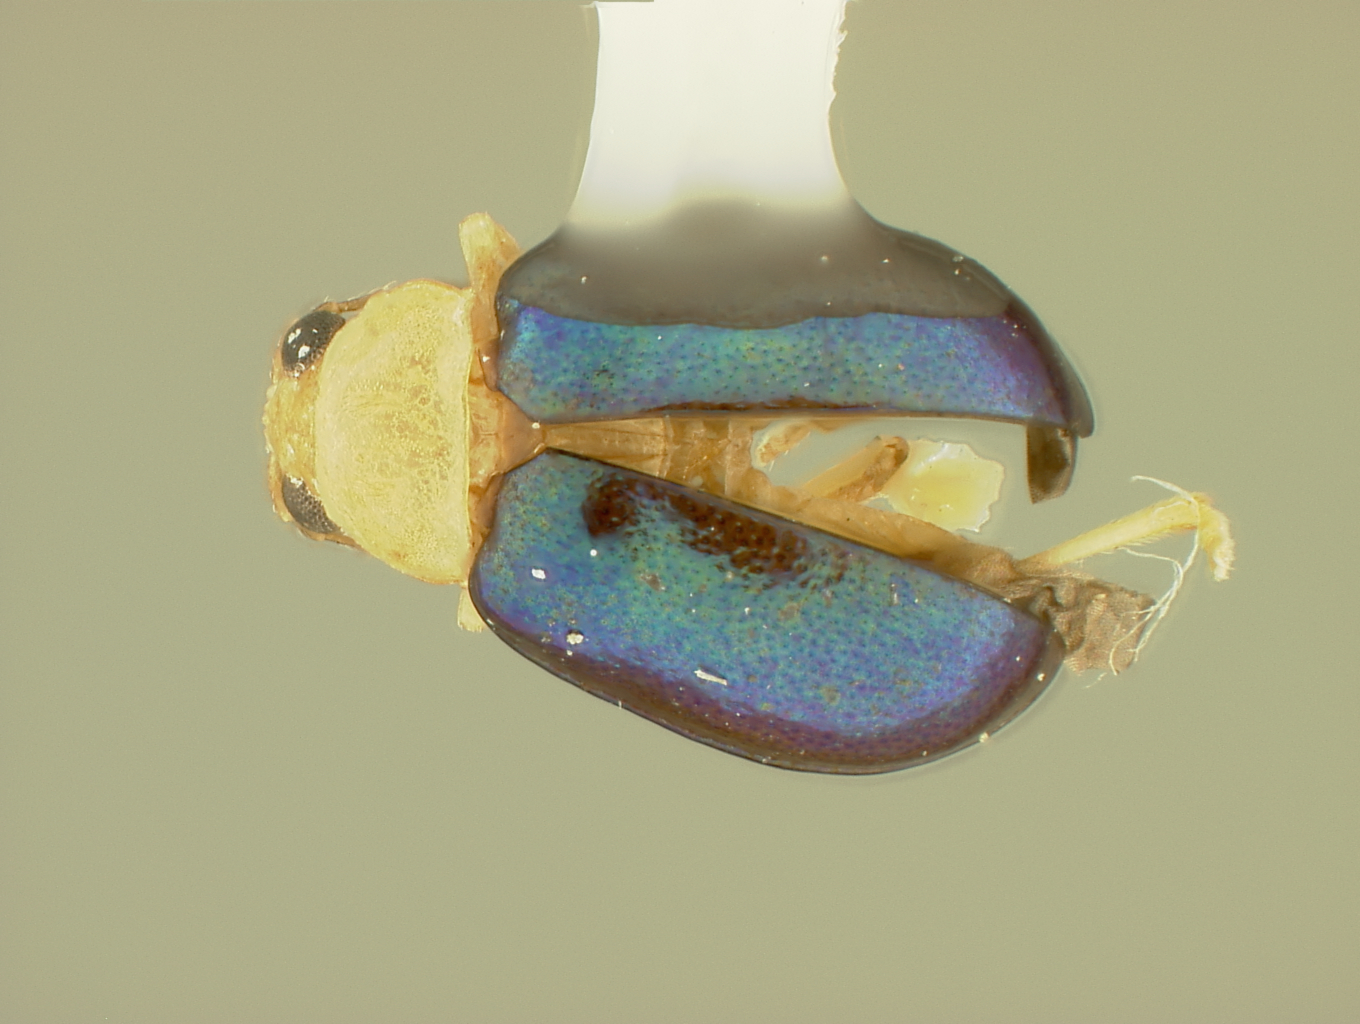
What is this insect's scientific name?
Homoschema xanthocyaneum
